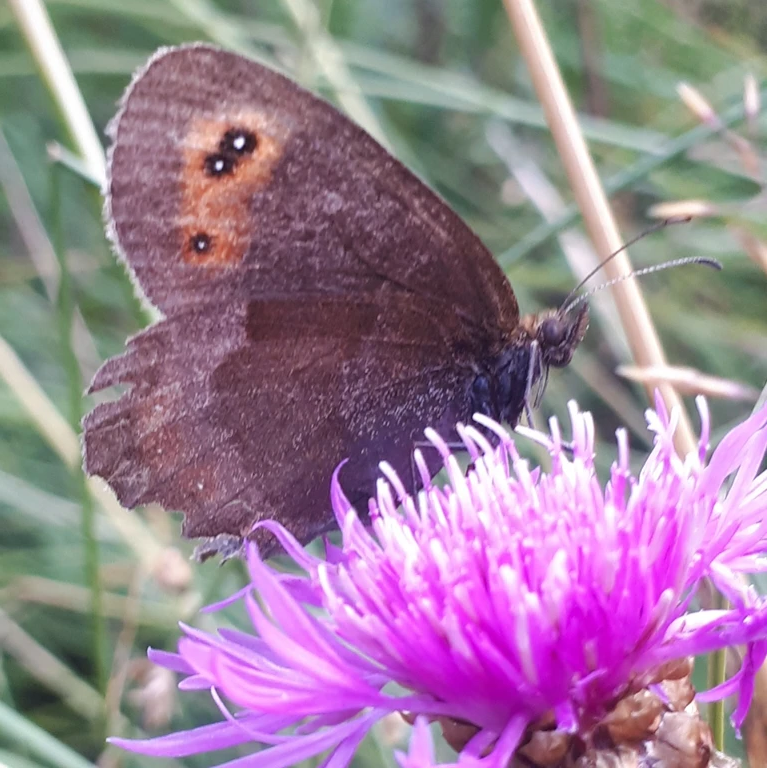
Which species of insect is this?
Erebia aethiops
